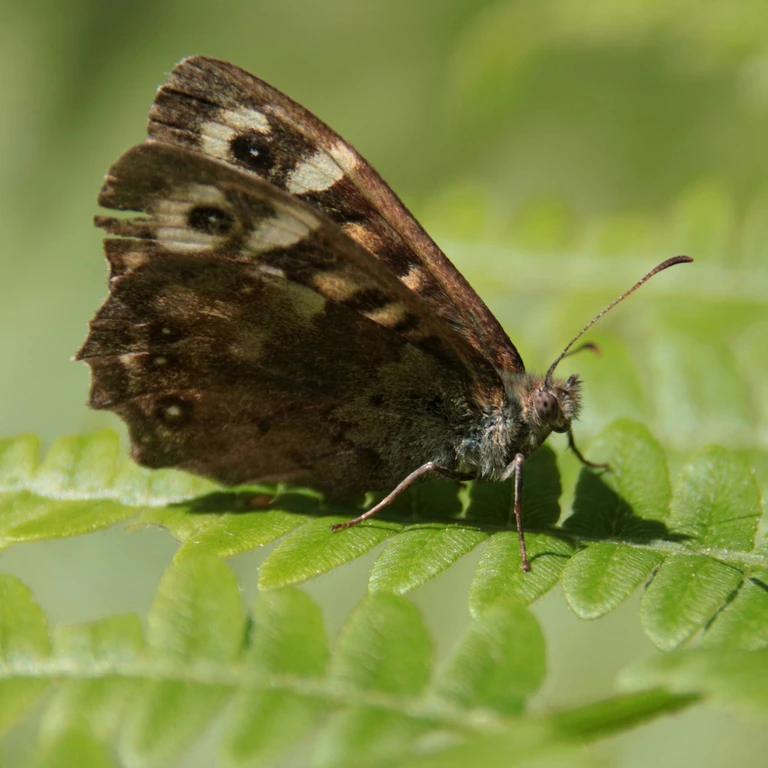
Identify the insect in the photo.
Pararge aegeria
